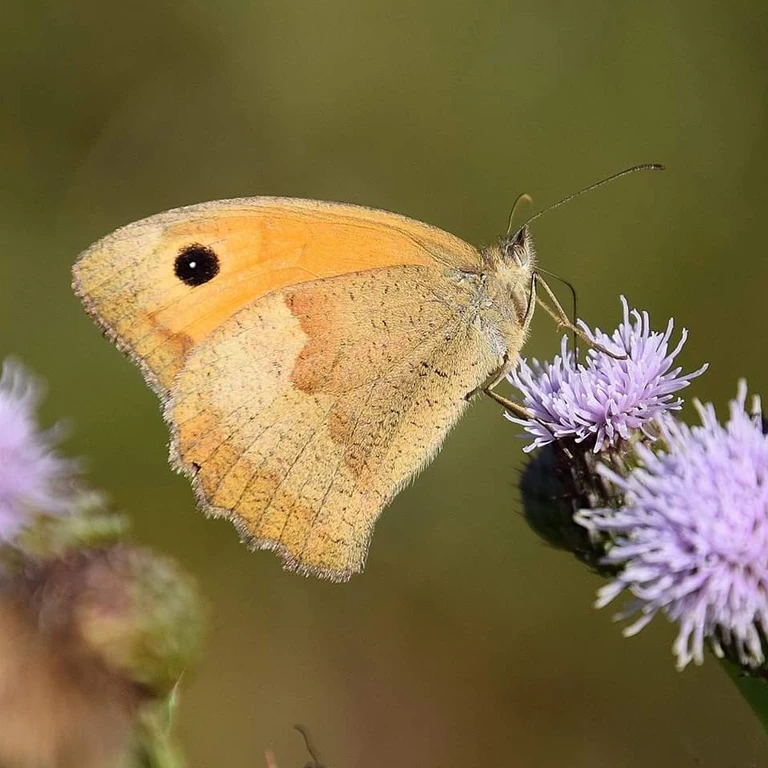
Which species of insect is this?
Maniola jurtina
